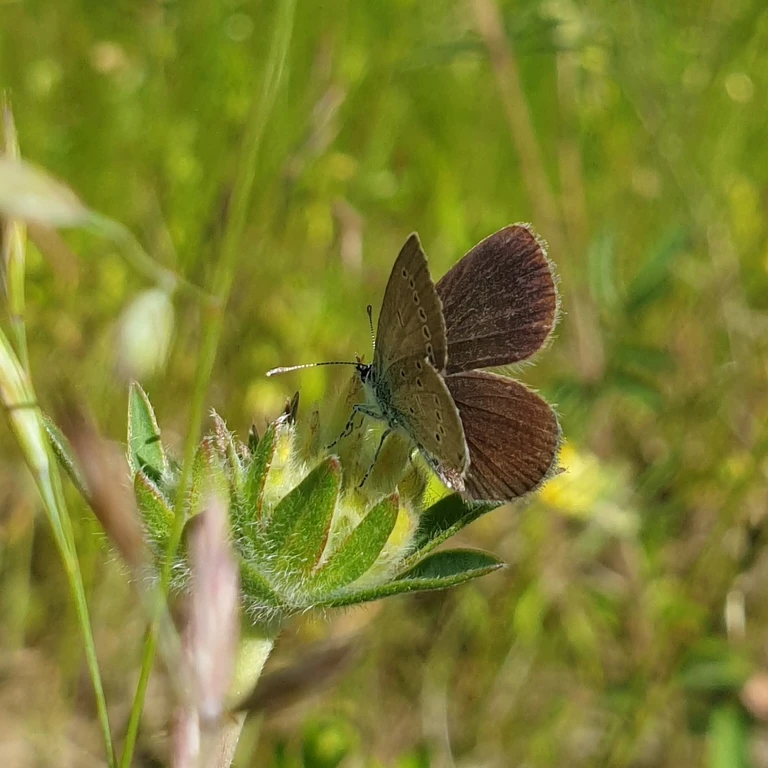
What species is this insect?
Cupido minimus
